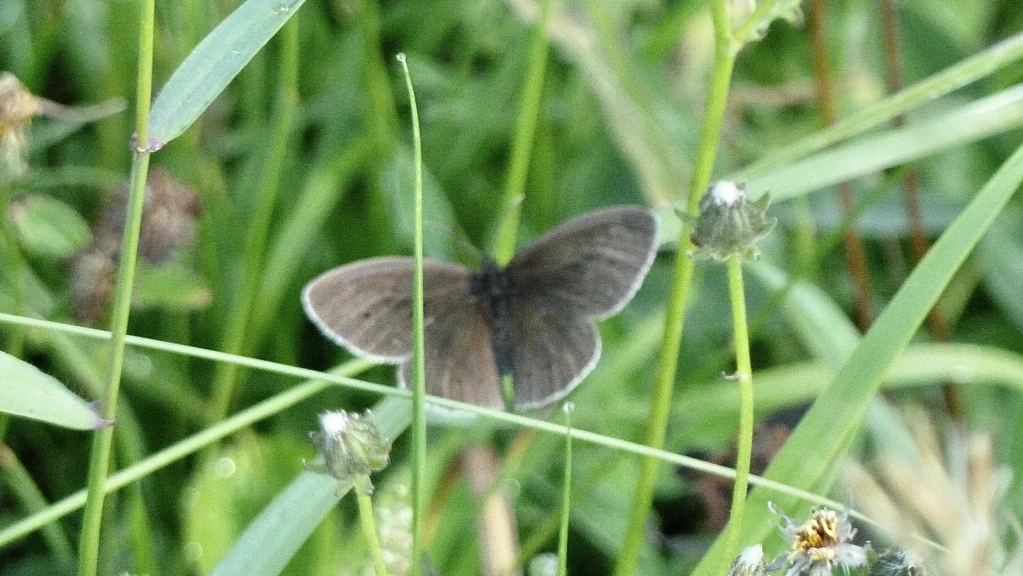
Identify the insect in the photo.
Aphantopus hyperantus
